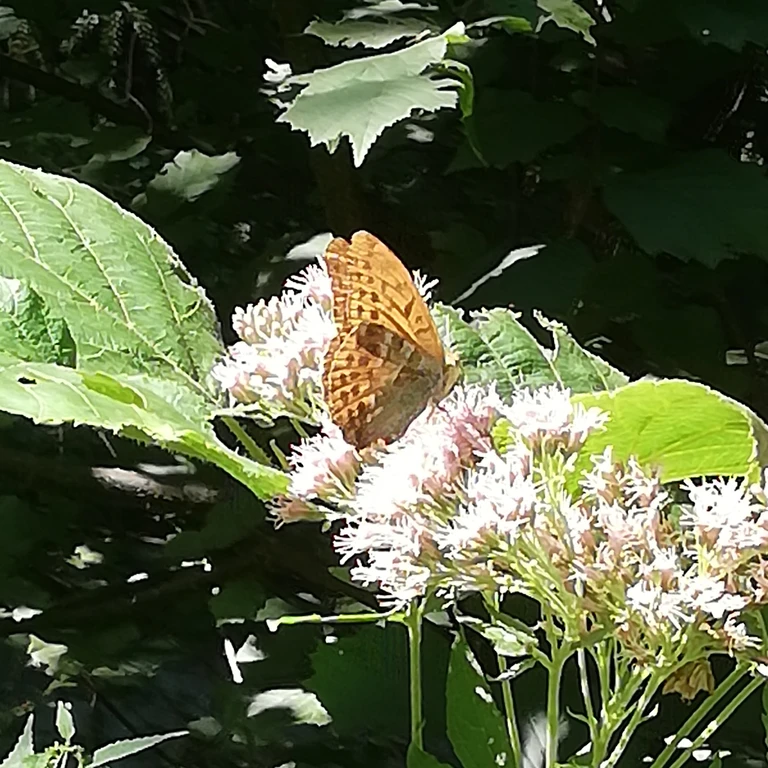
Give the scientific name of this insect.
Argynnis paphia
